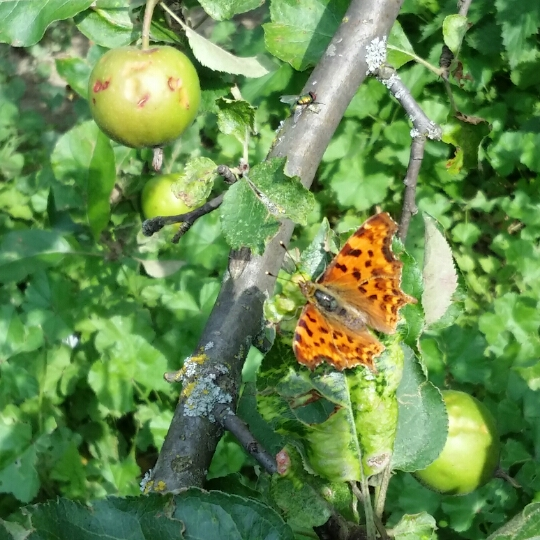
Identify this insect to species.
Polygonia c-album
